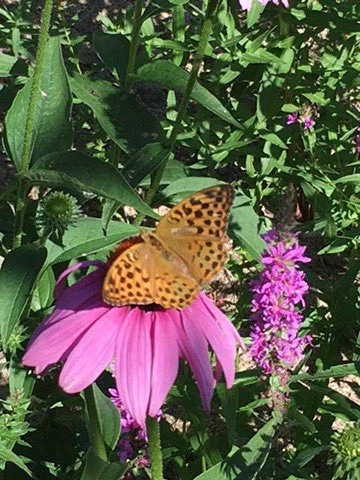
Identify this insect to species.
Argynnis paphia
